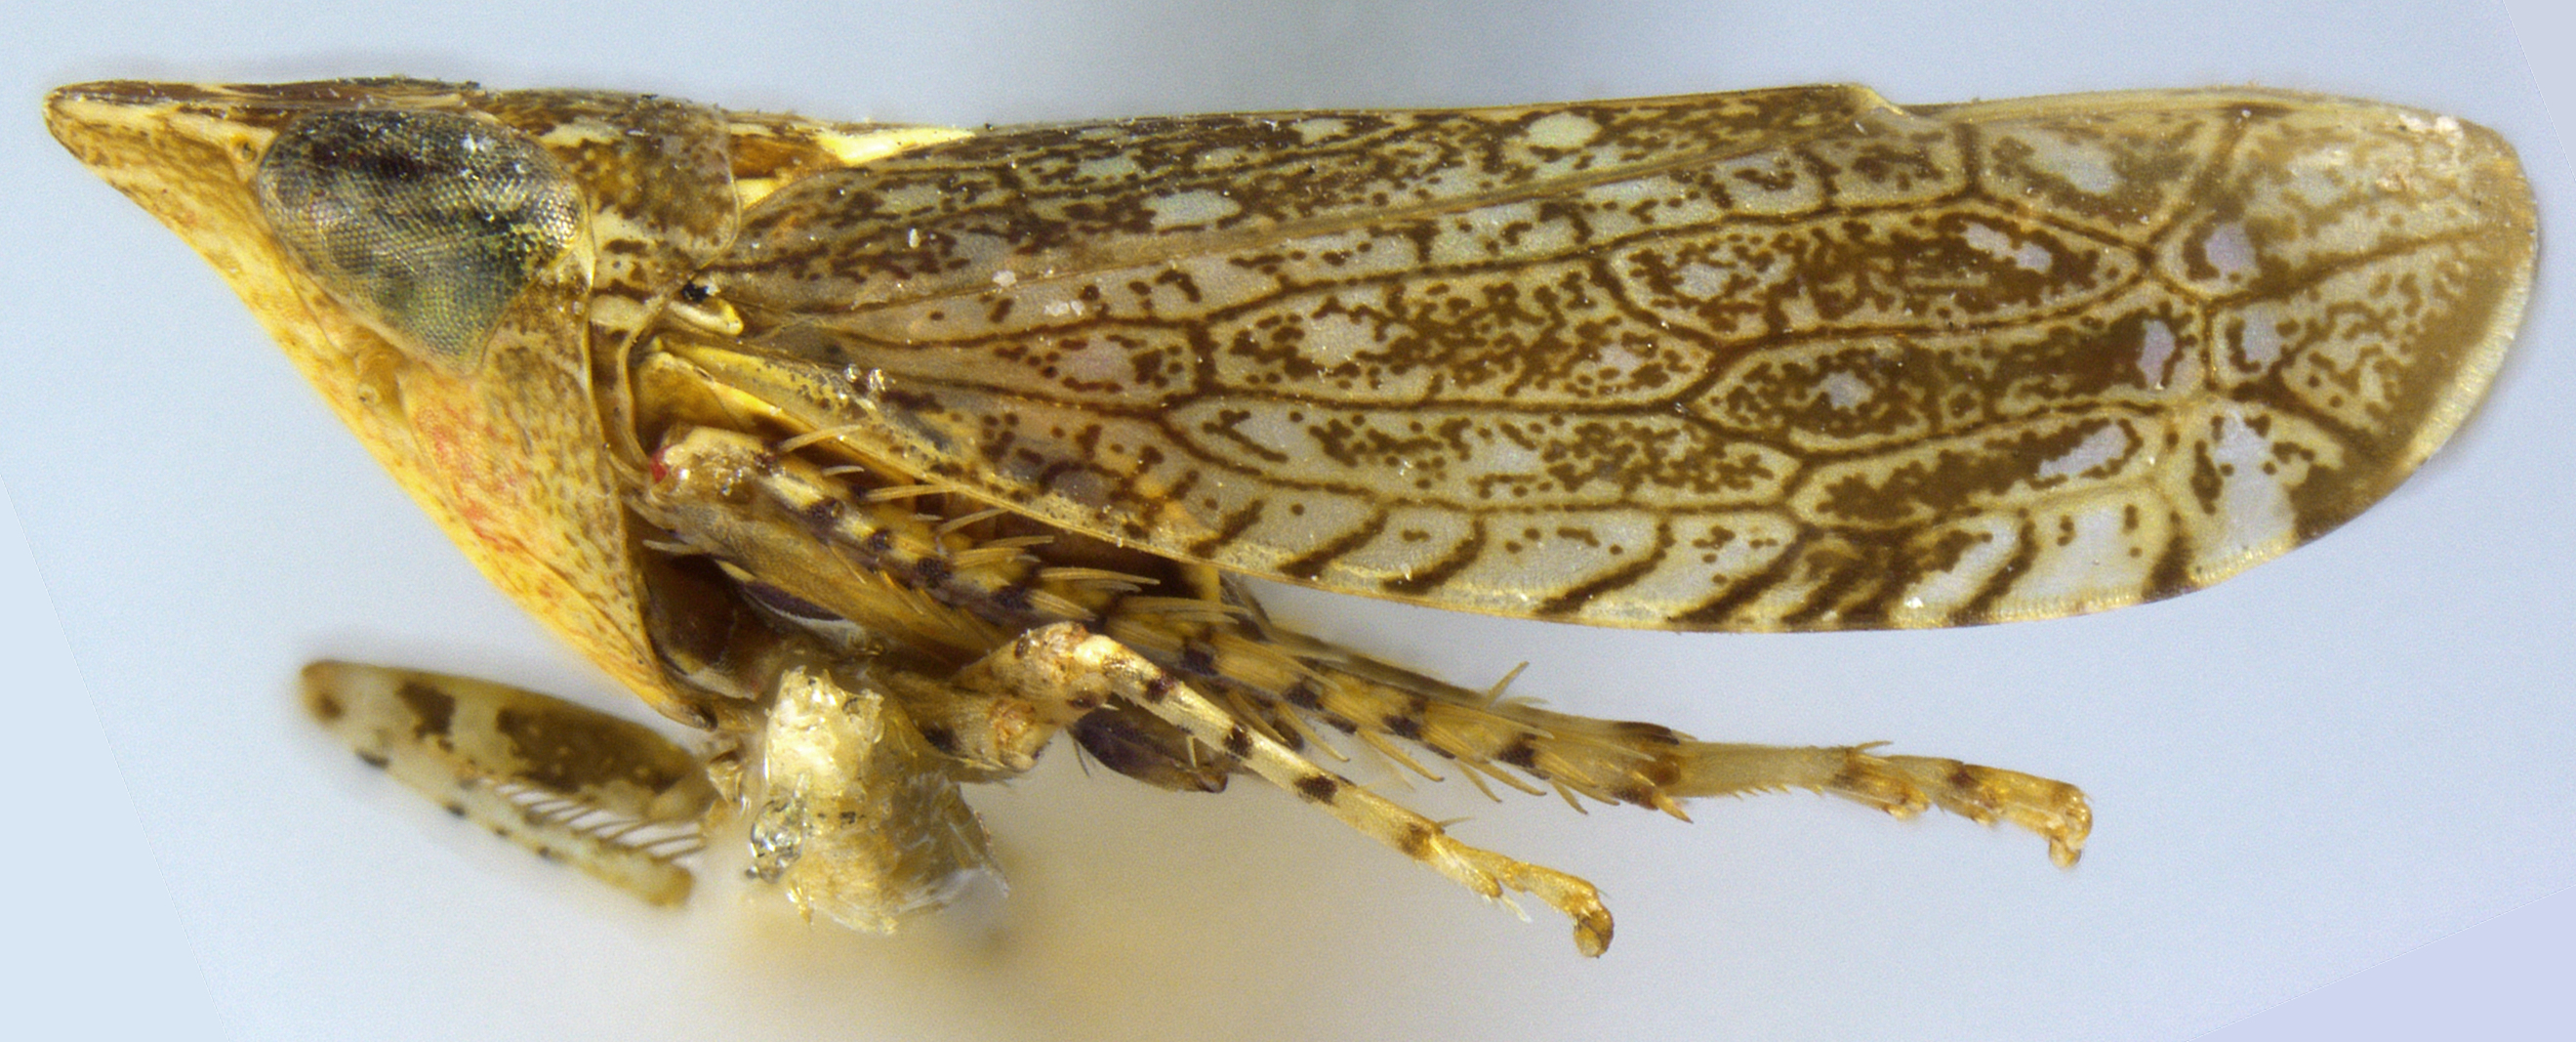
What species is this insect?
Scaphytopius brunneus
